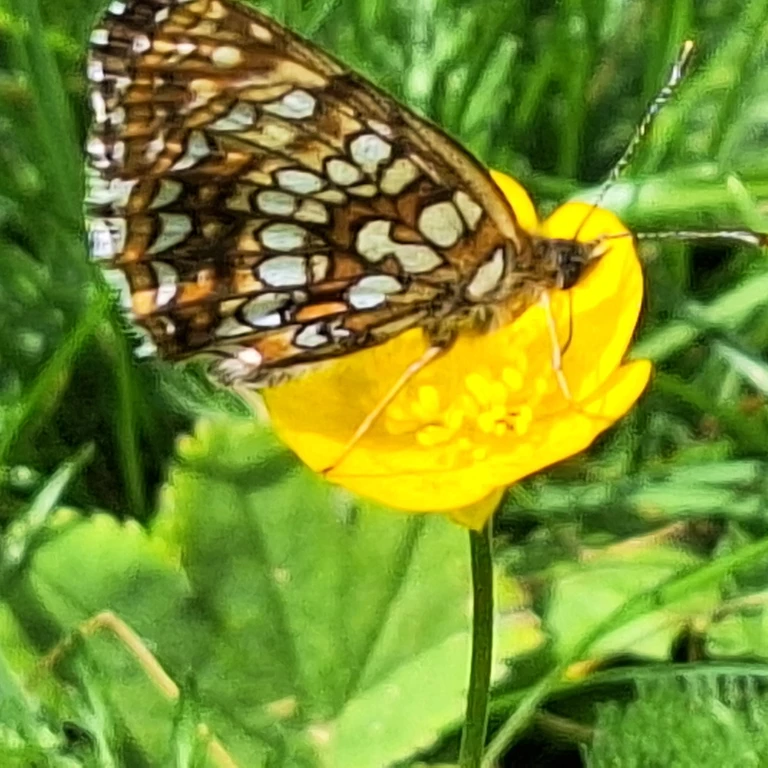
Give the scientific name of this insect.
Melitaea diamina
